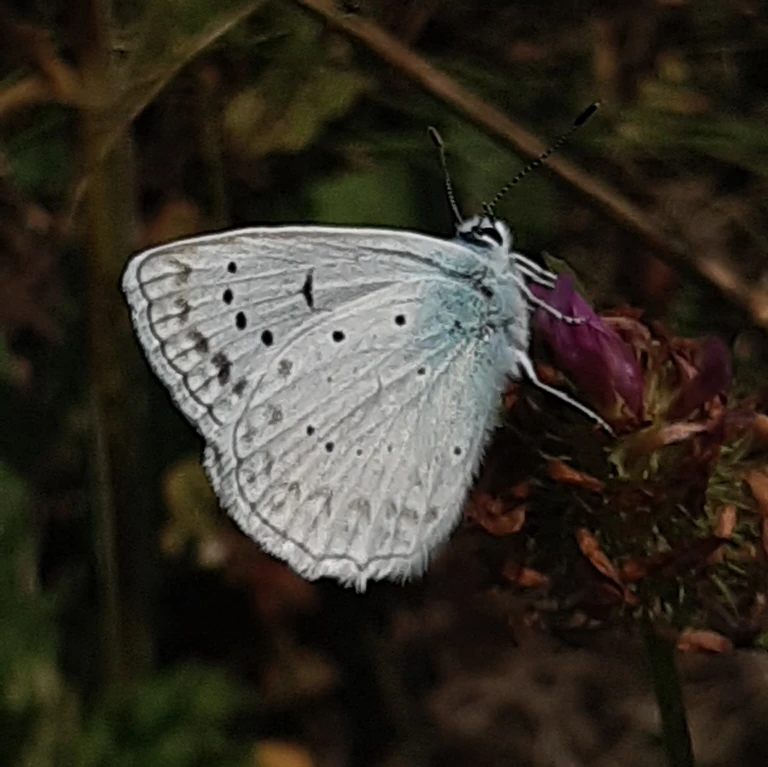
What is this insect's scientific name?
Polyommatus daphnis
